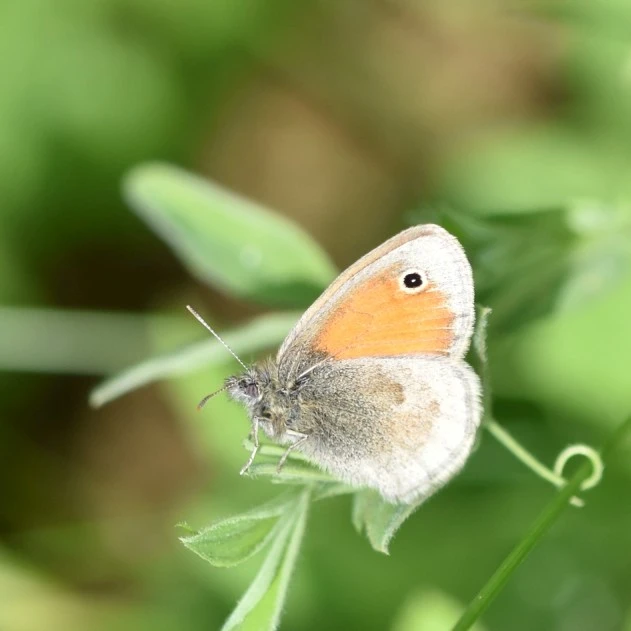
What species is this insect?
Coenonympha pamphilus
